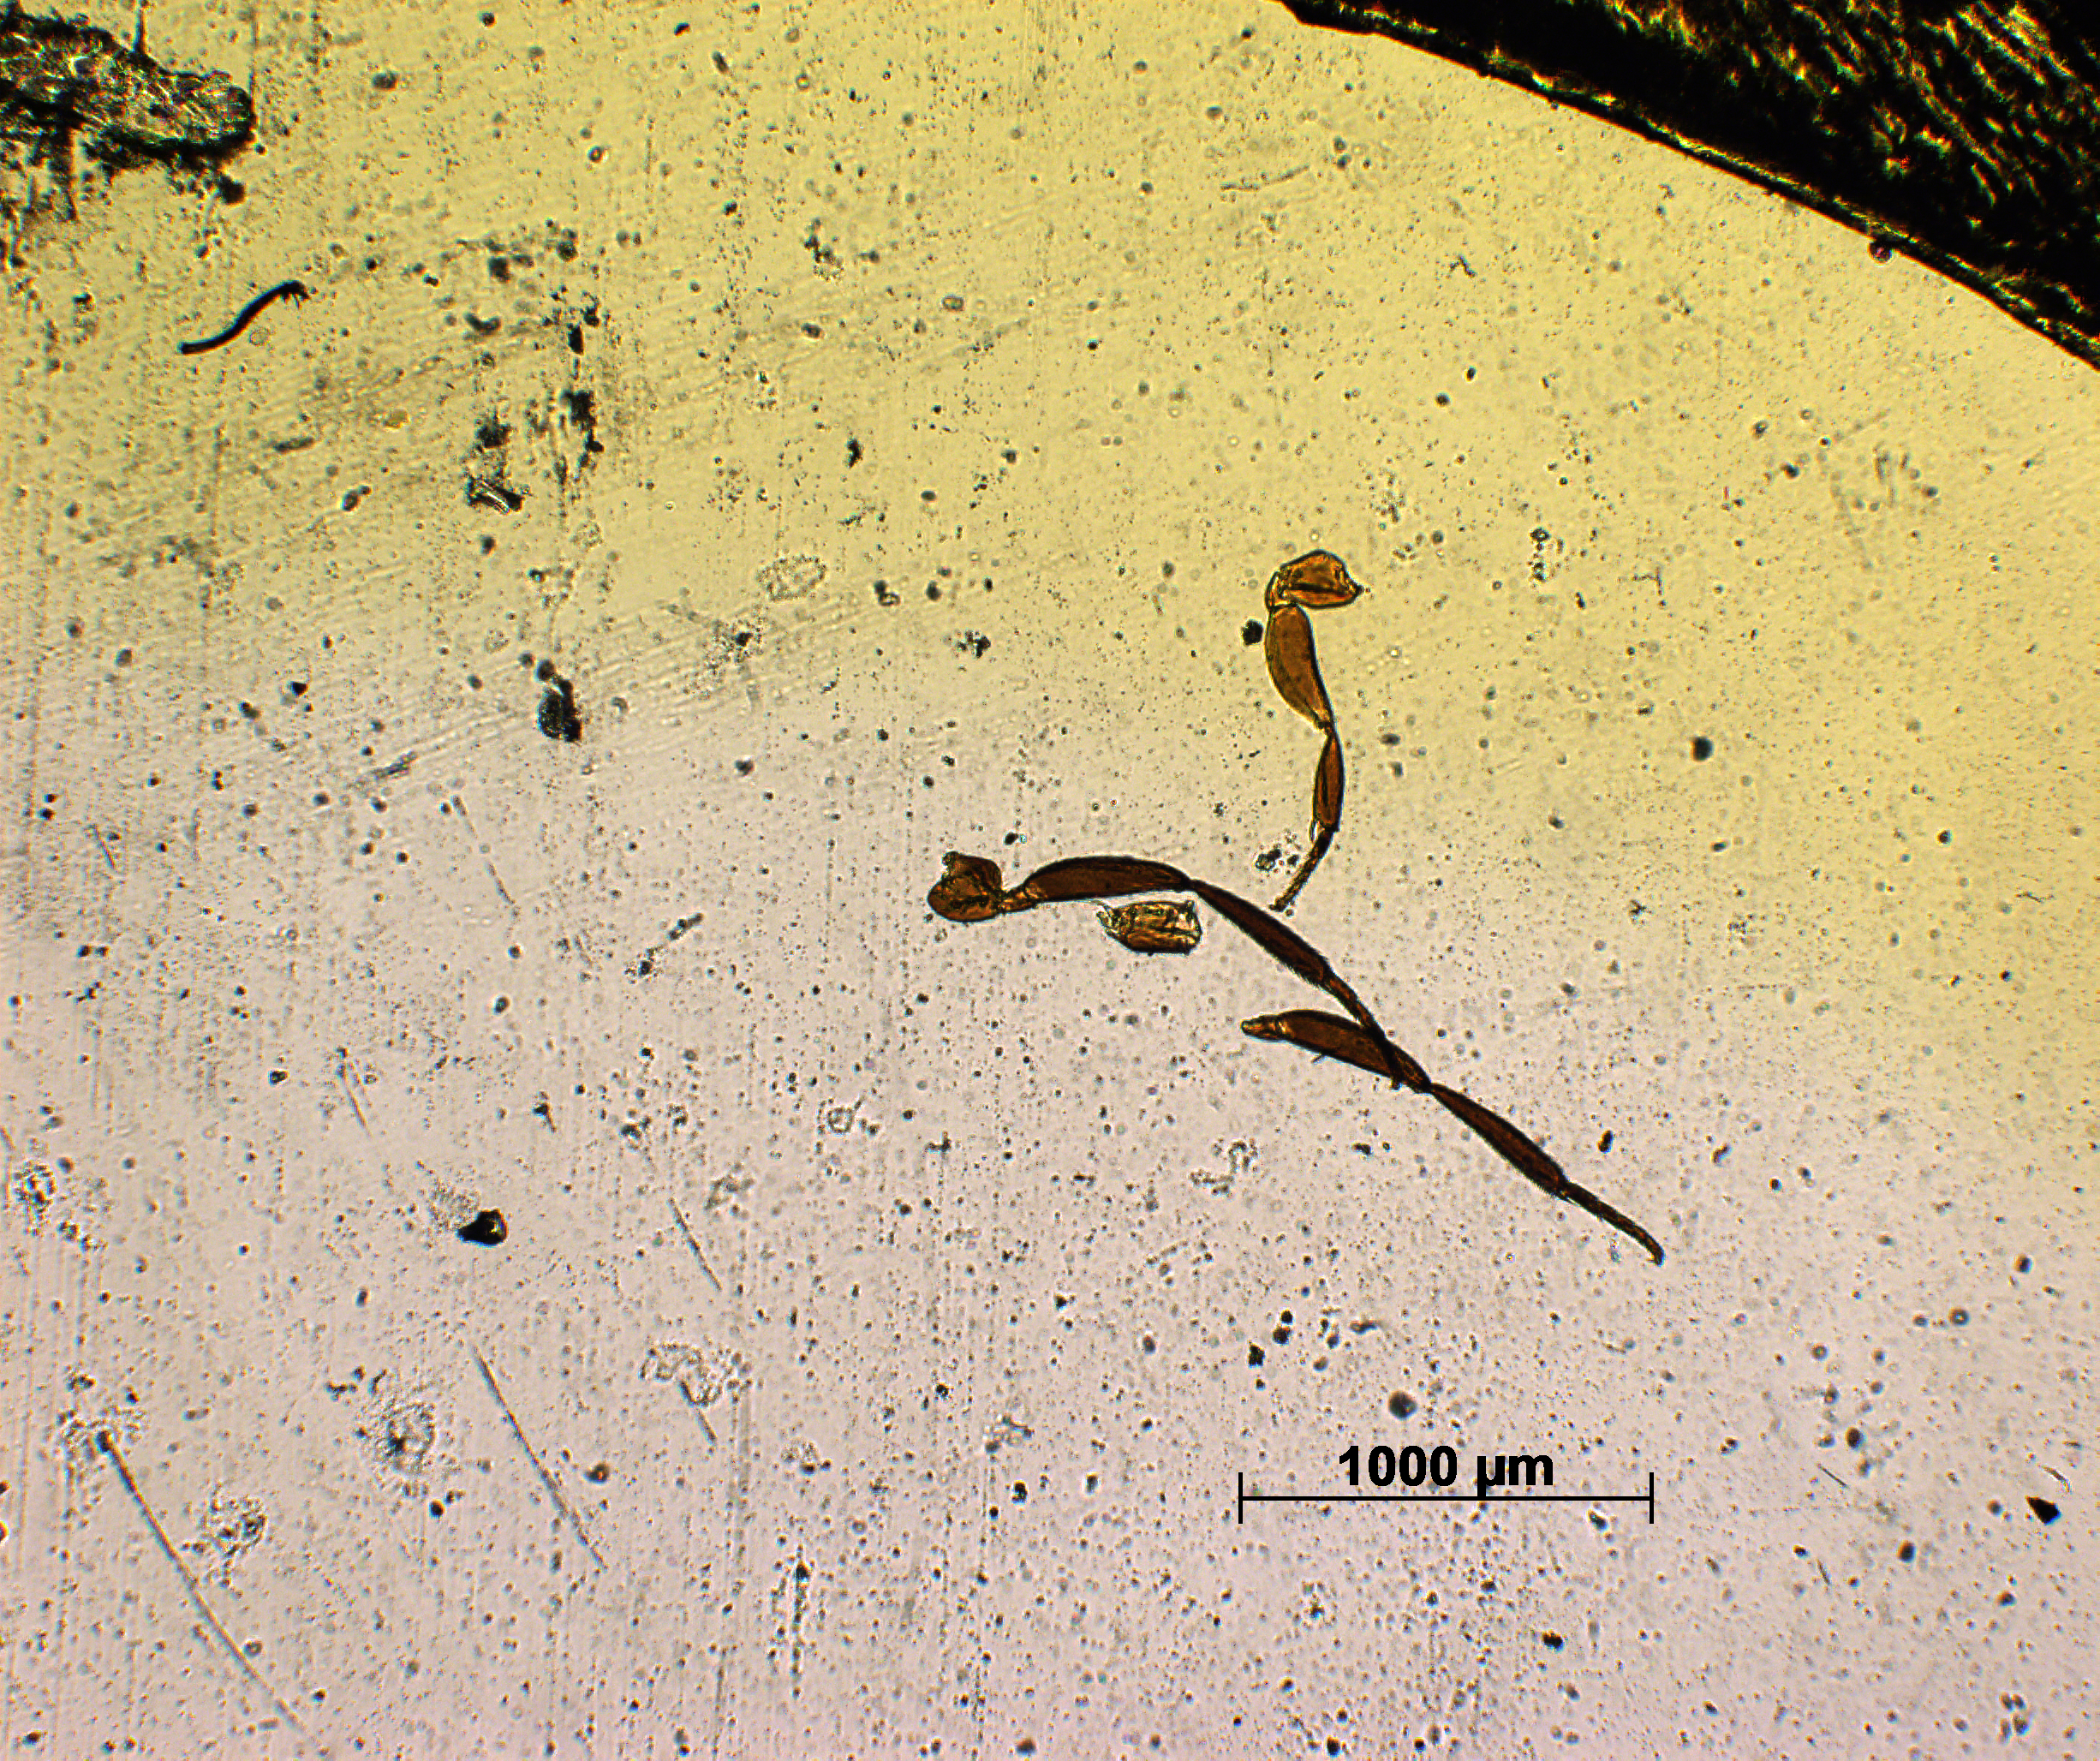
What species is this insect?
Achrysopophagus nigricornis
